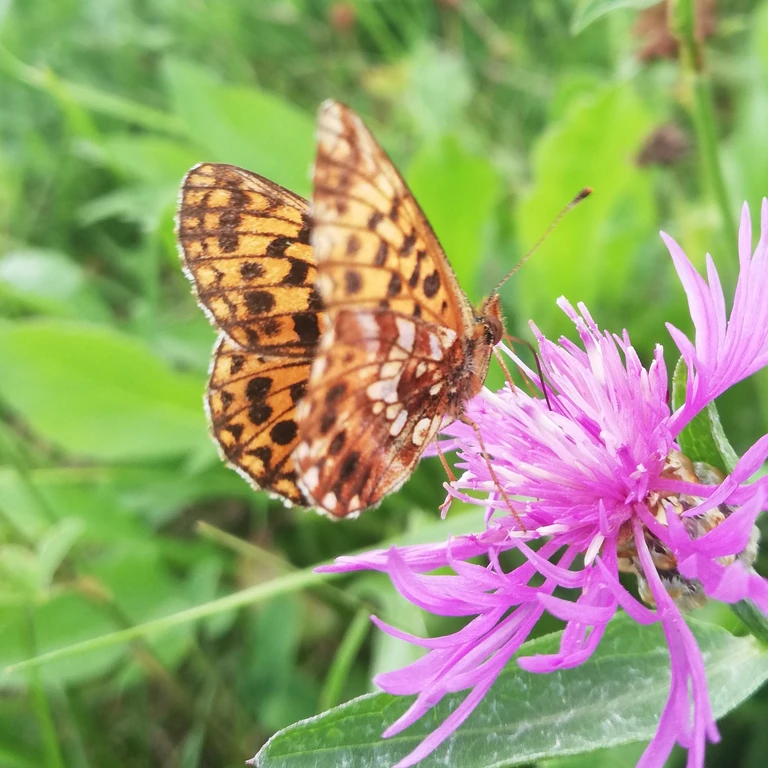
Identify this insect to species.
Boloria dia
